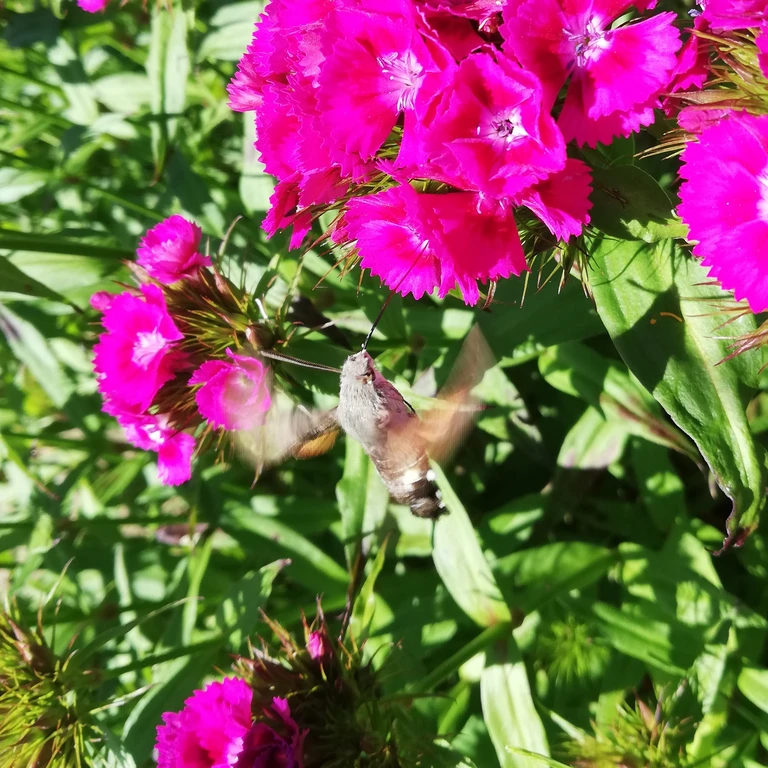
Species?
Macroglossum stellatarum
